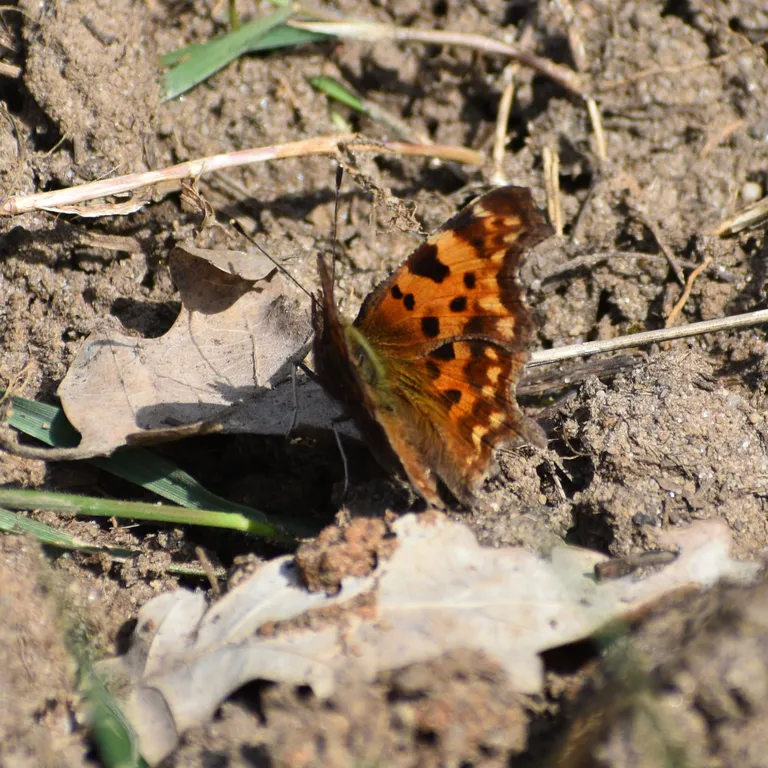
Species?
Polygonia c-album
